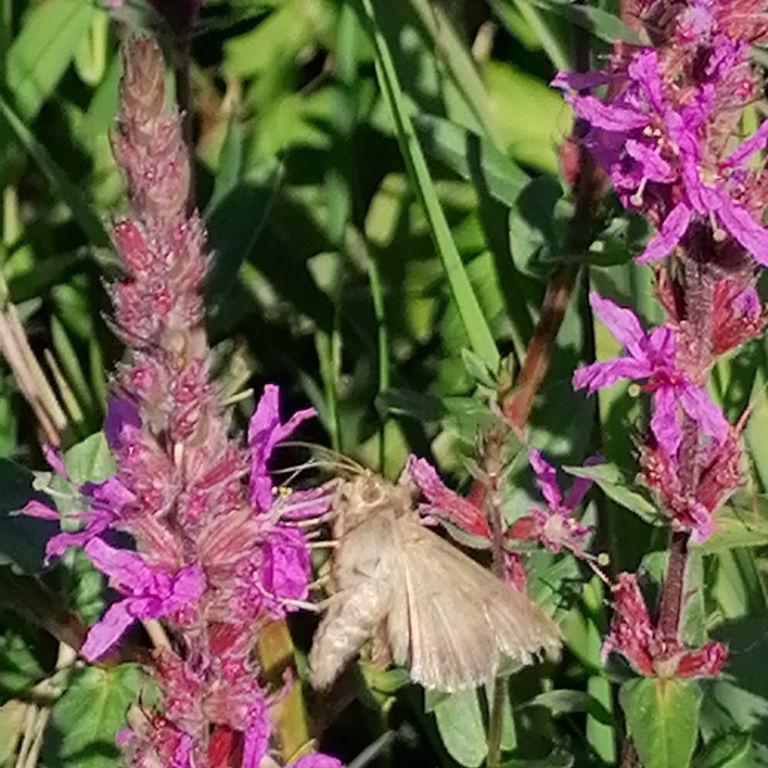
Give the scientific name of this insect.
Autographa gamma
